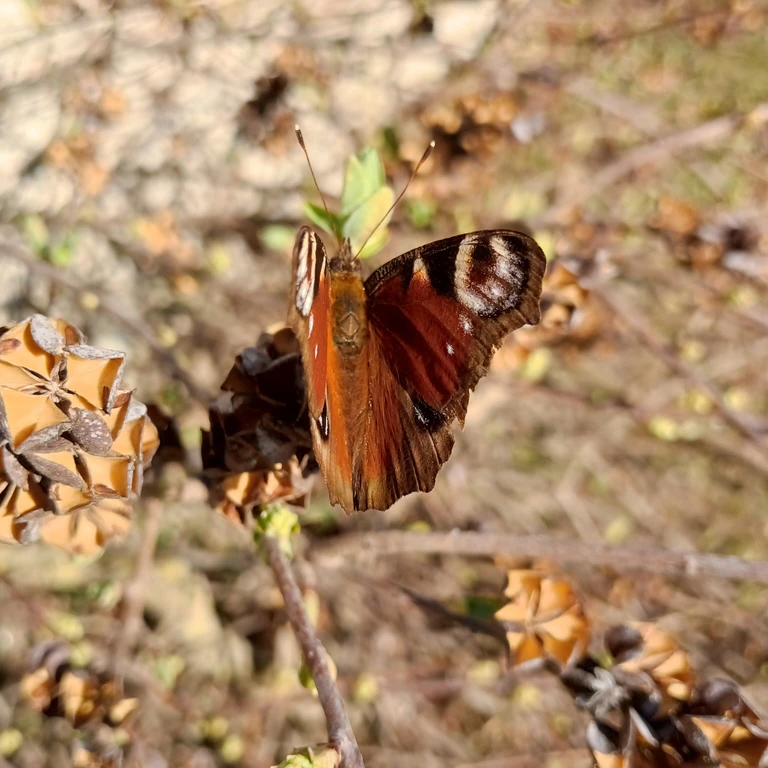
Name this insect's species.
Aglais io
